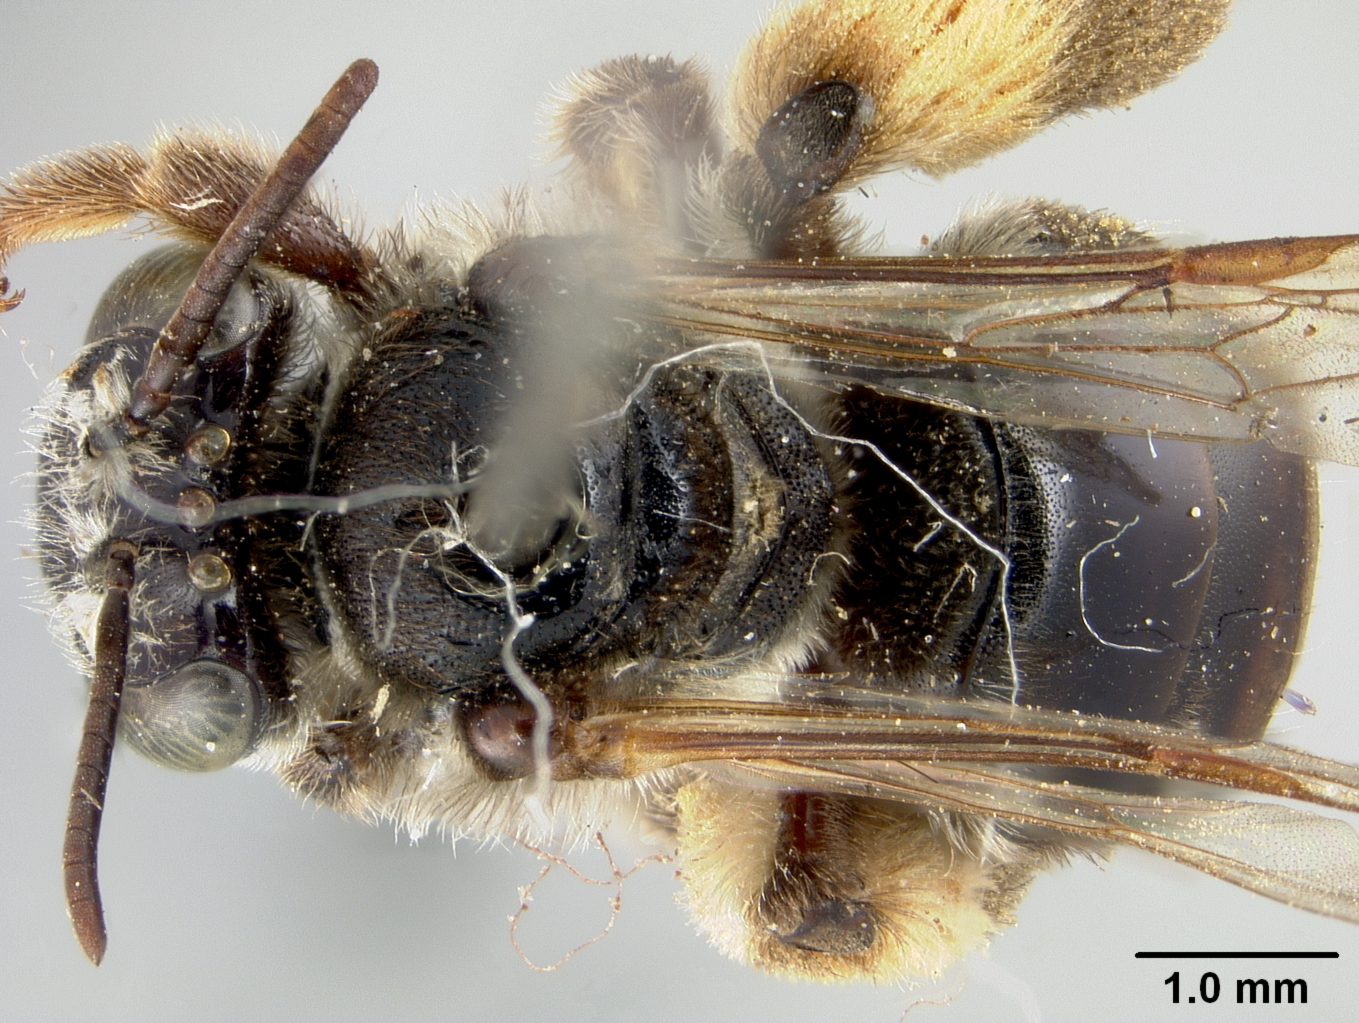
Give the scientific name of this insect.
Exomalopsis zexmeniae
